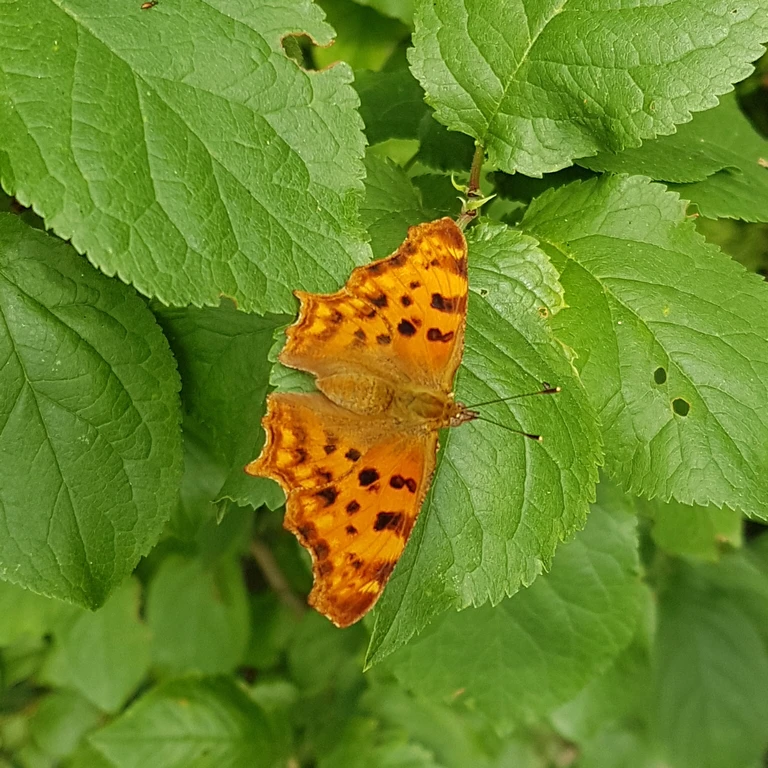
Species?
Polygonia c-album
